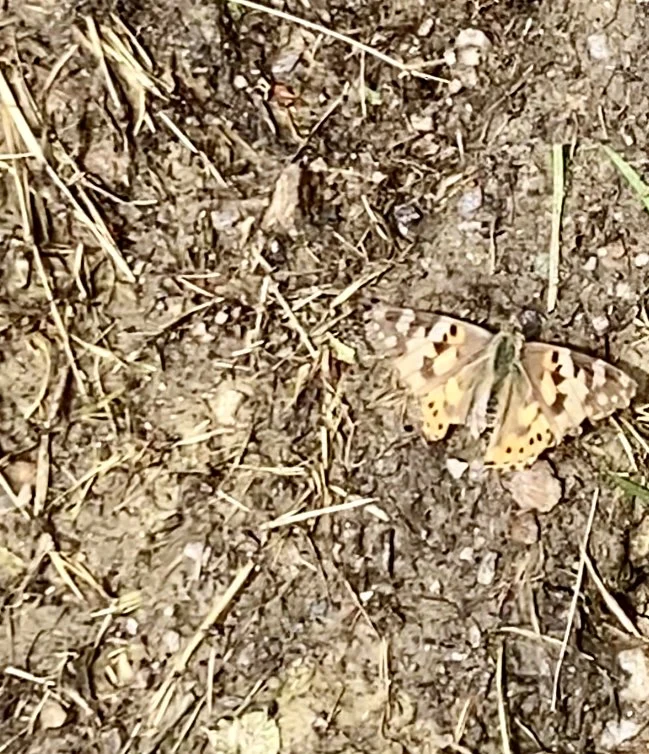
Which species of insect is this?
Vanessa cardui
